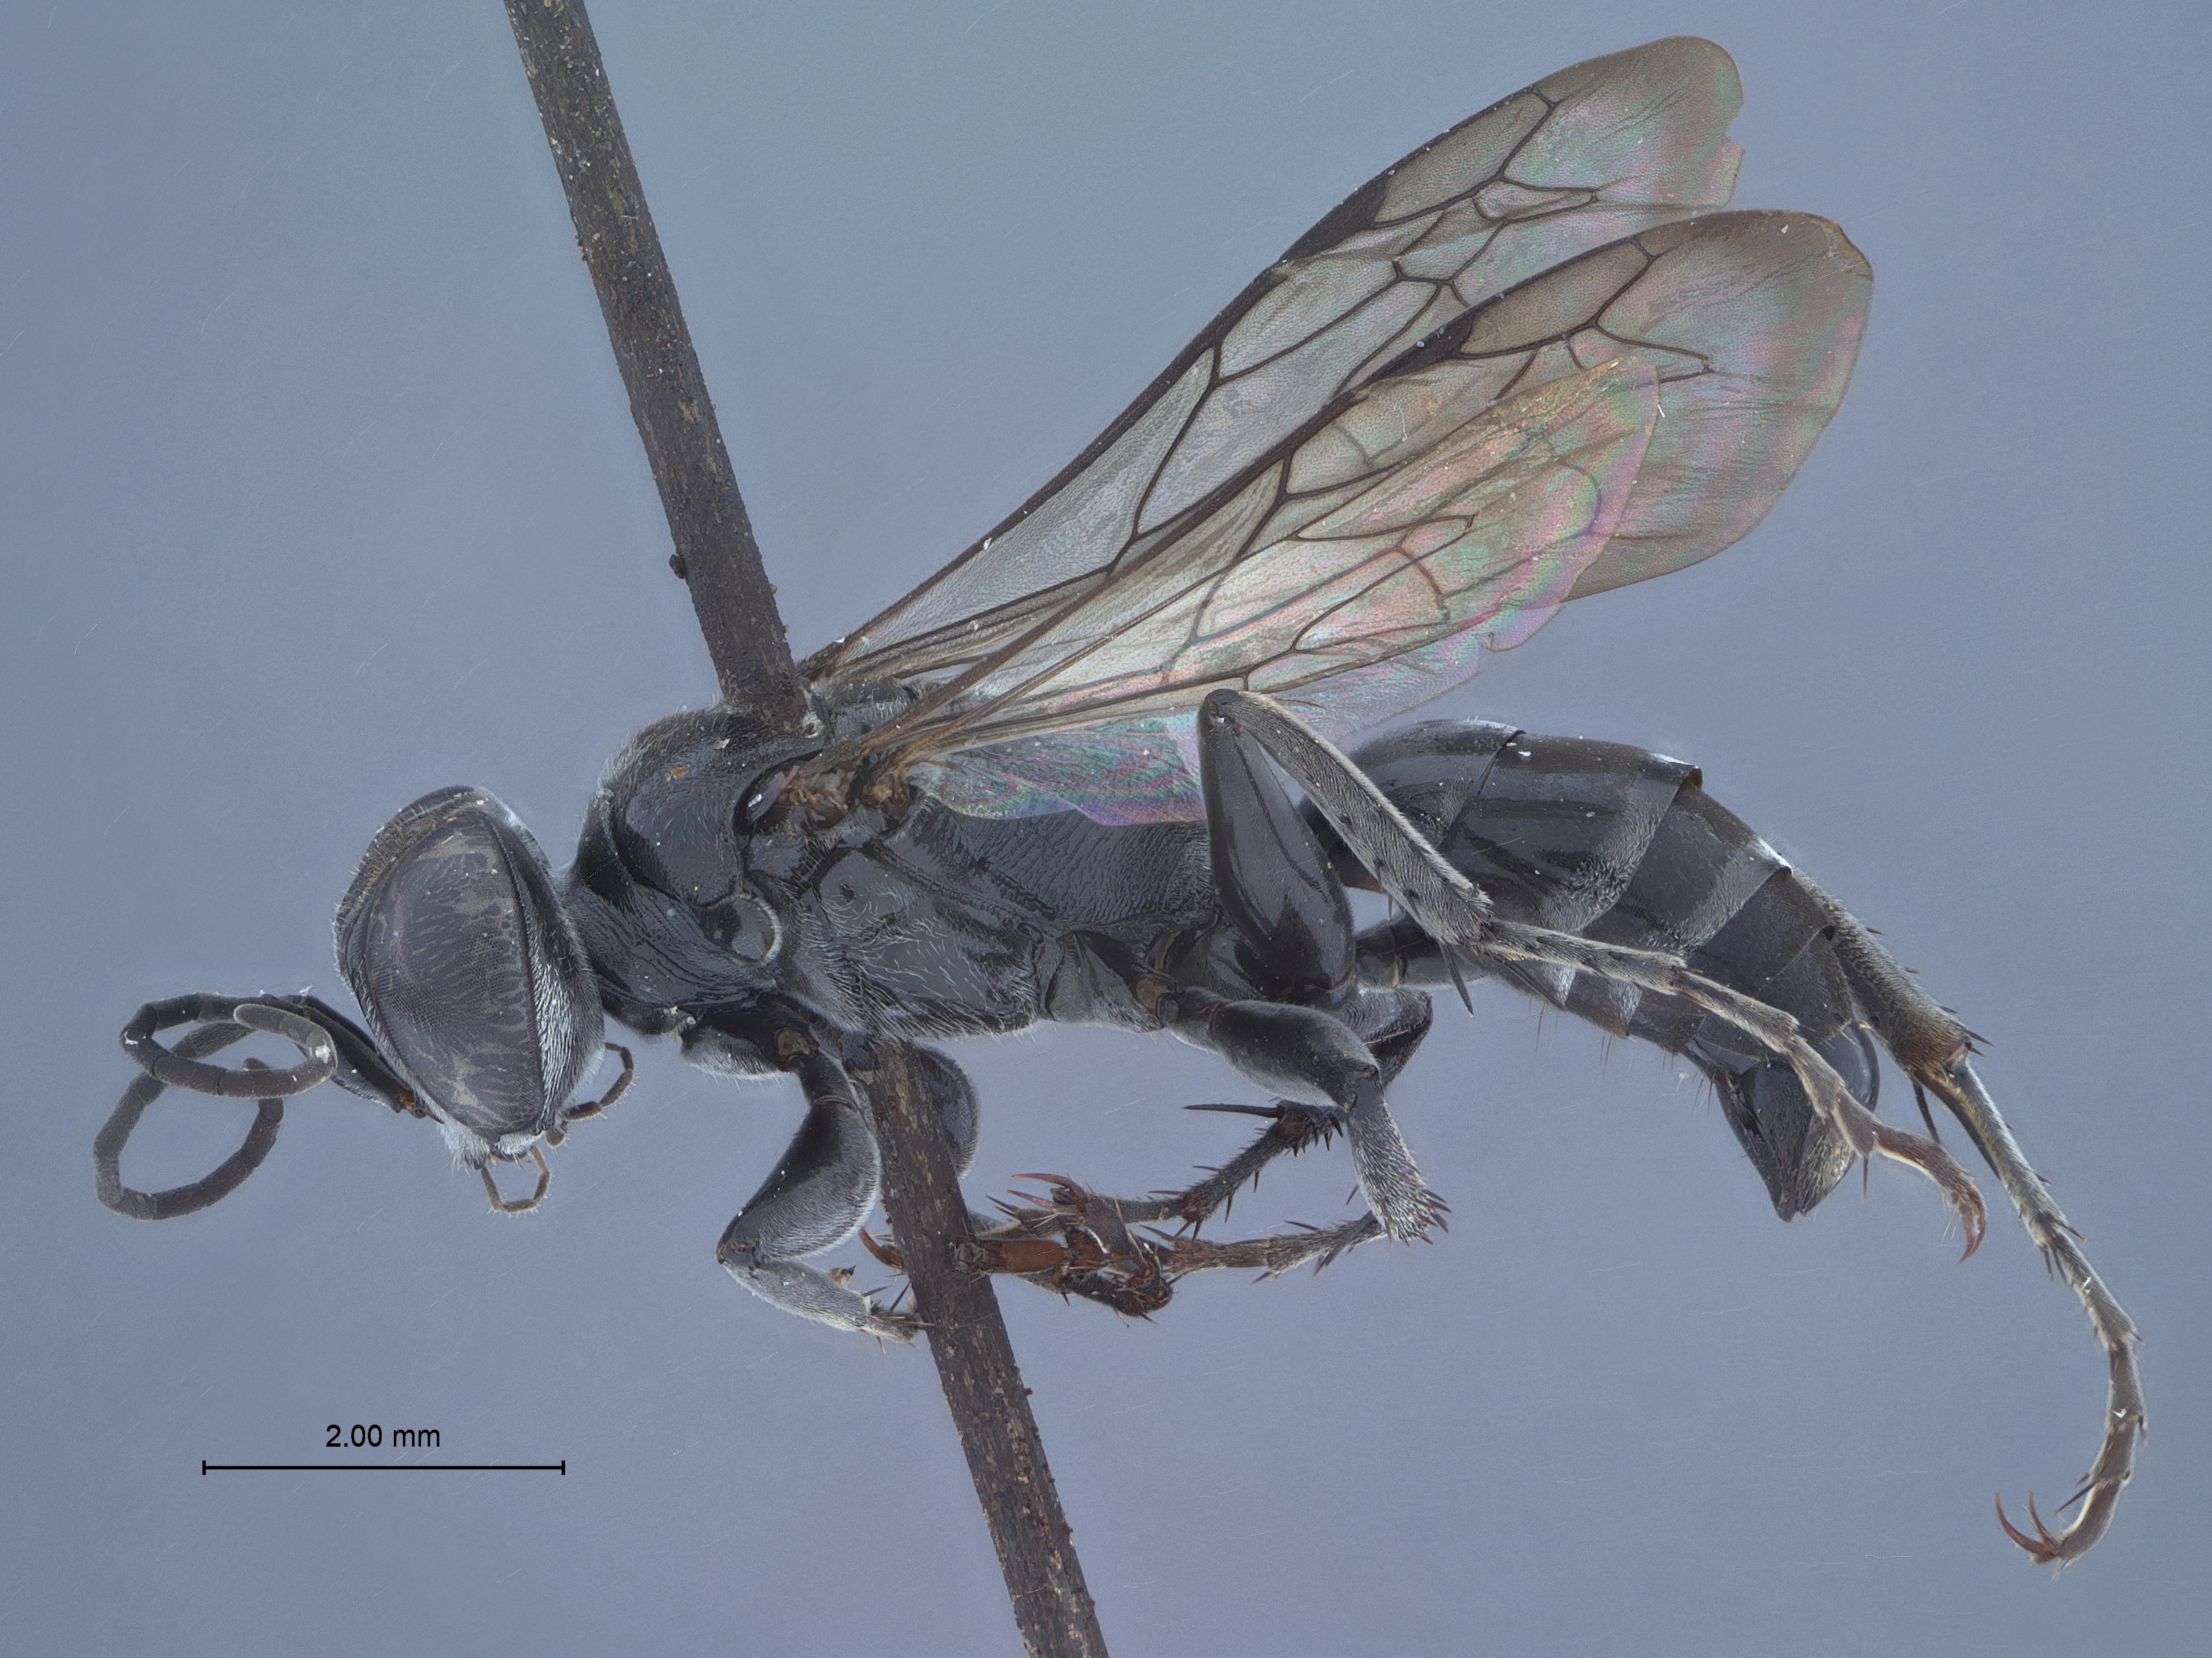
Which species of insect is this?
Motes townesi
